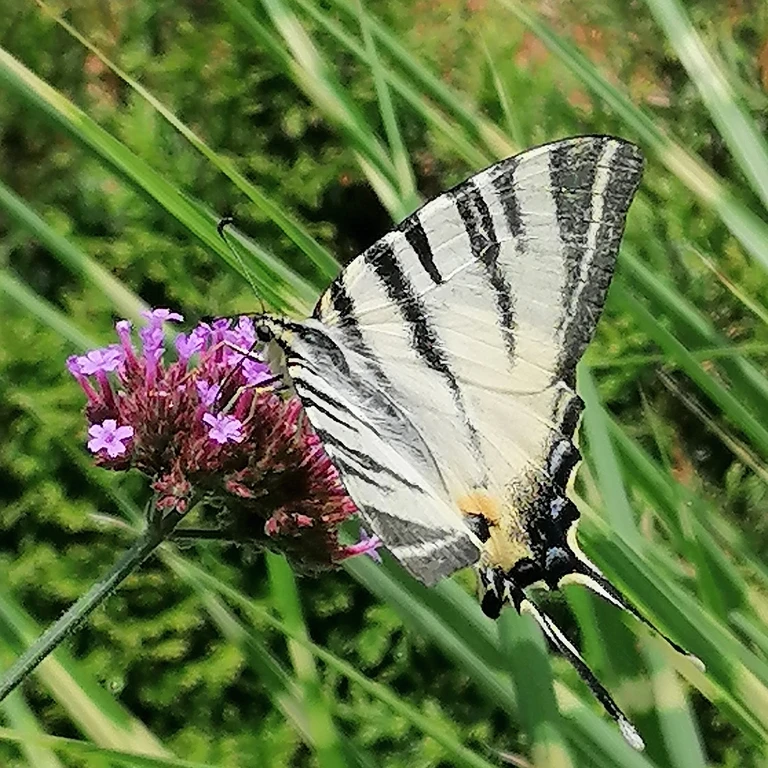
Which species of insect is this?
Iphiclides podalirius
